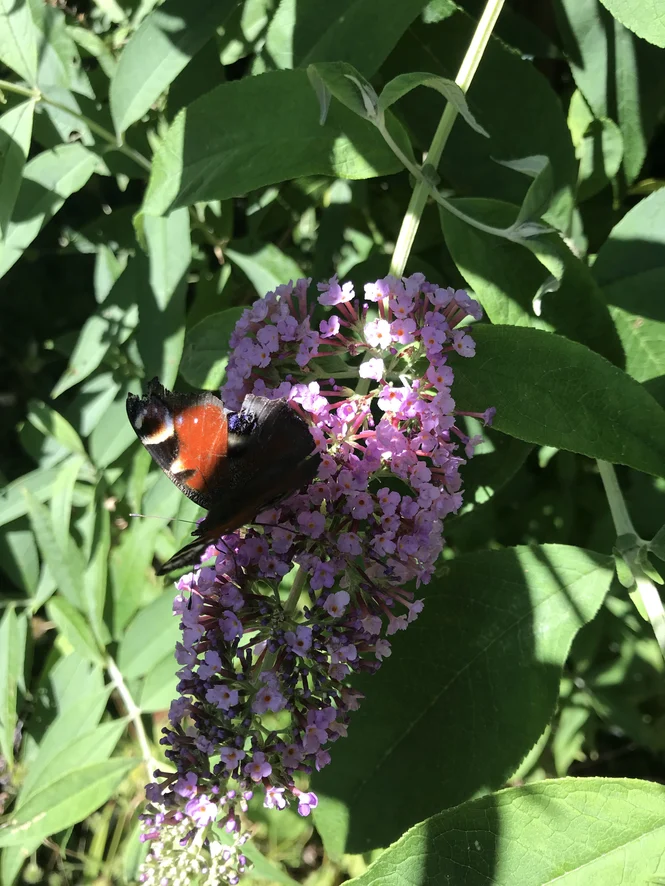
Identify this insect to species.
Aglais io
